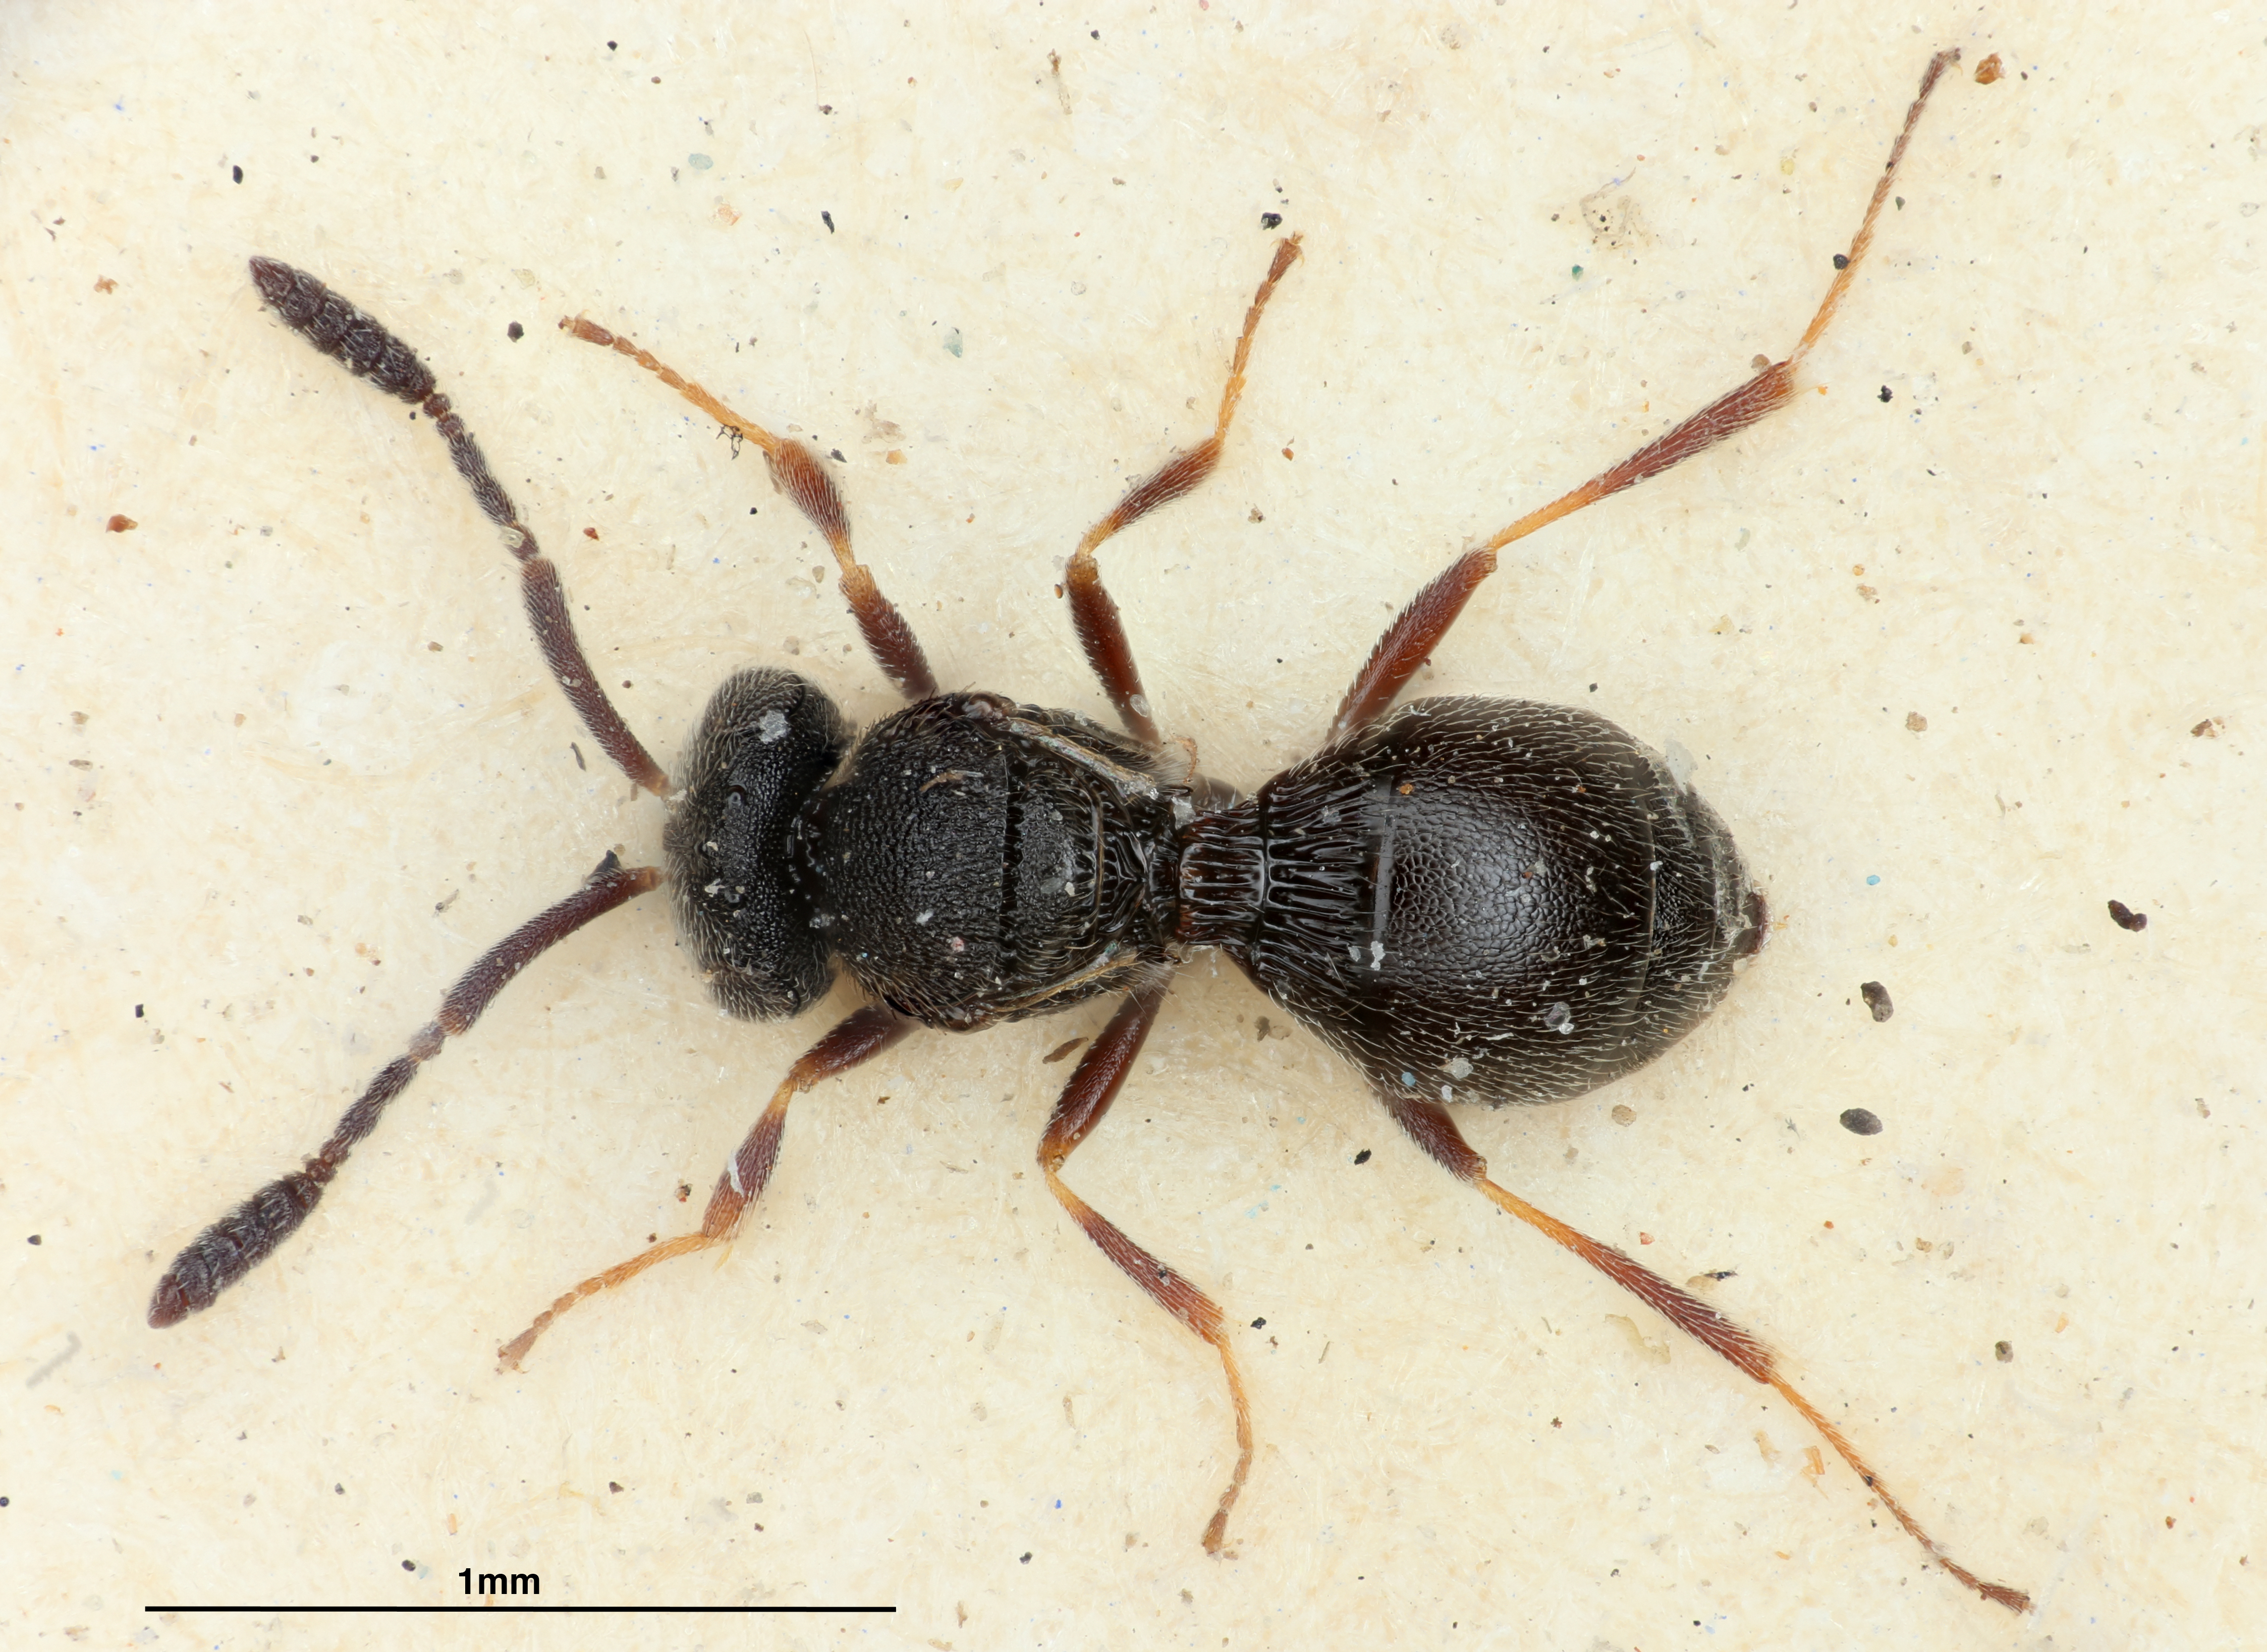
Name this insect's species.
Trimorus subapterus
